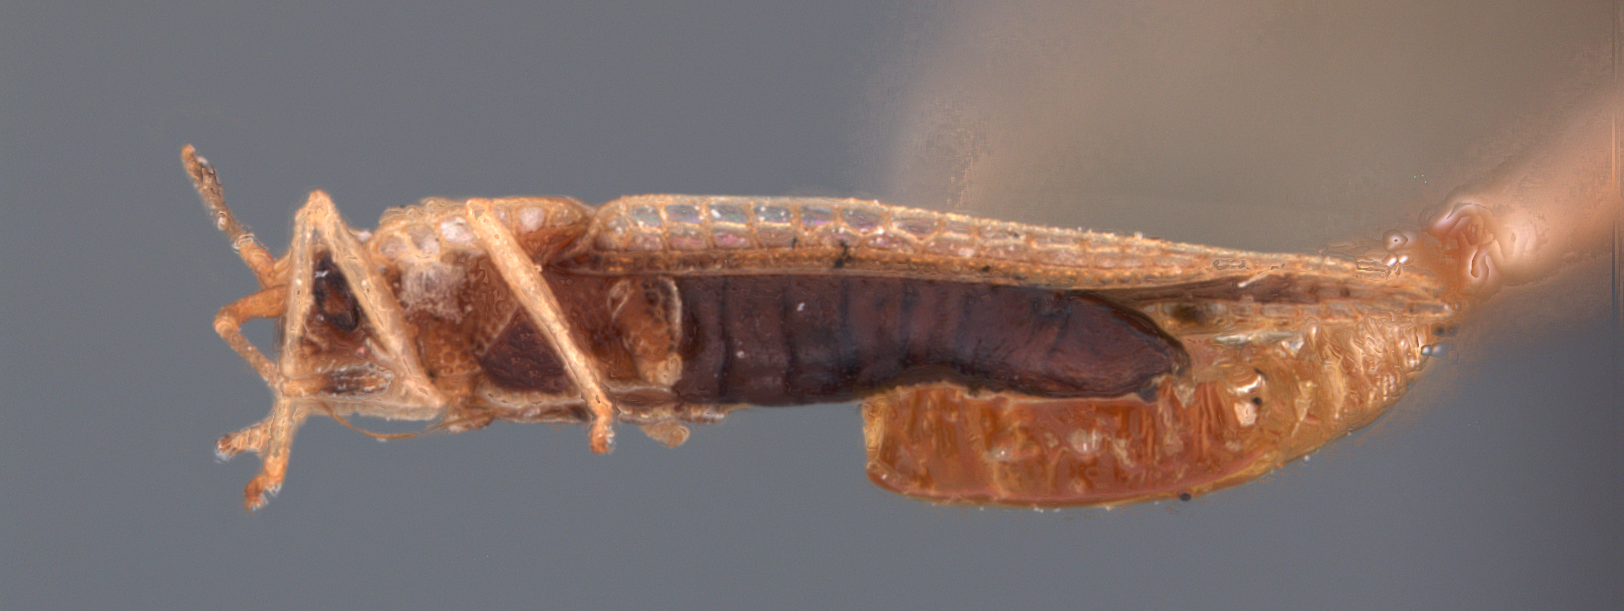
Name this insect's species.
Leptopharsa vicina
